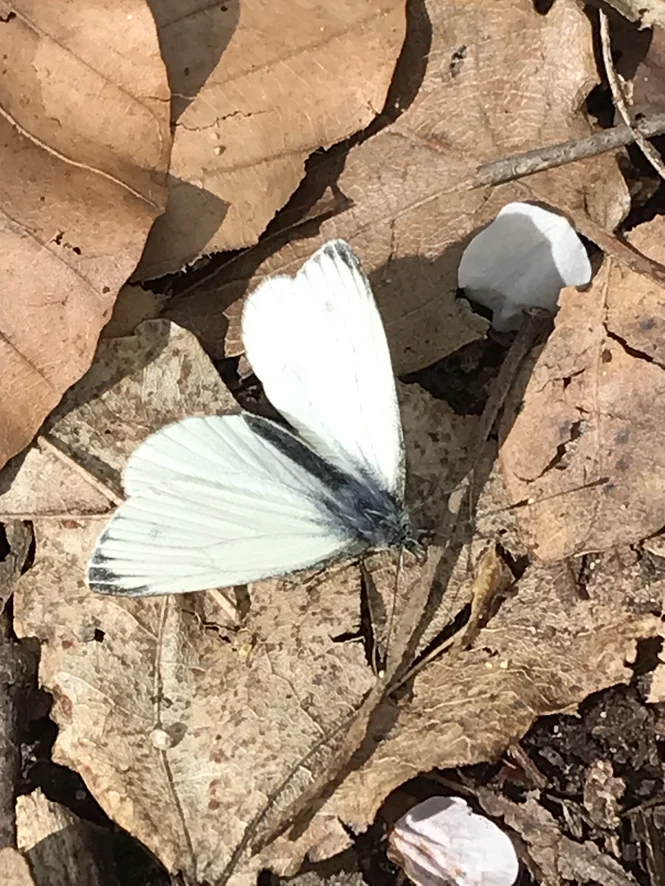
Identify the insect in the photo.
Pieris napi
